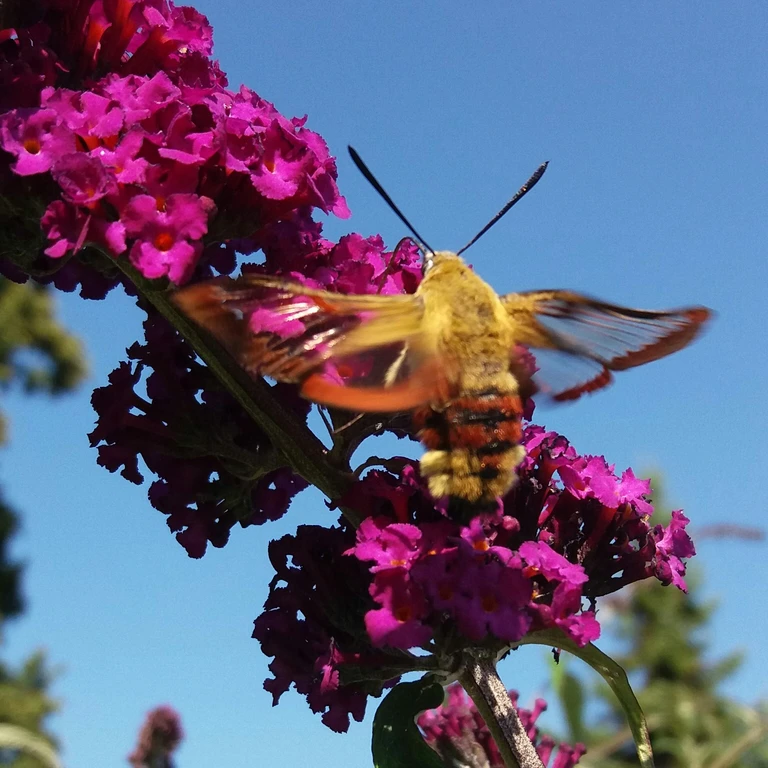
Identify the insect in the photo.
Hemaris fuciformis
